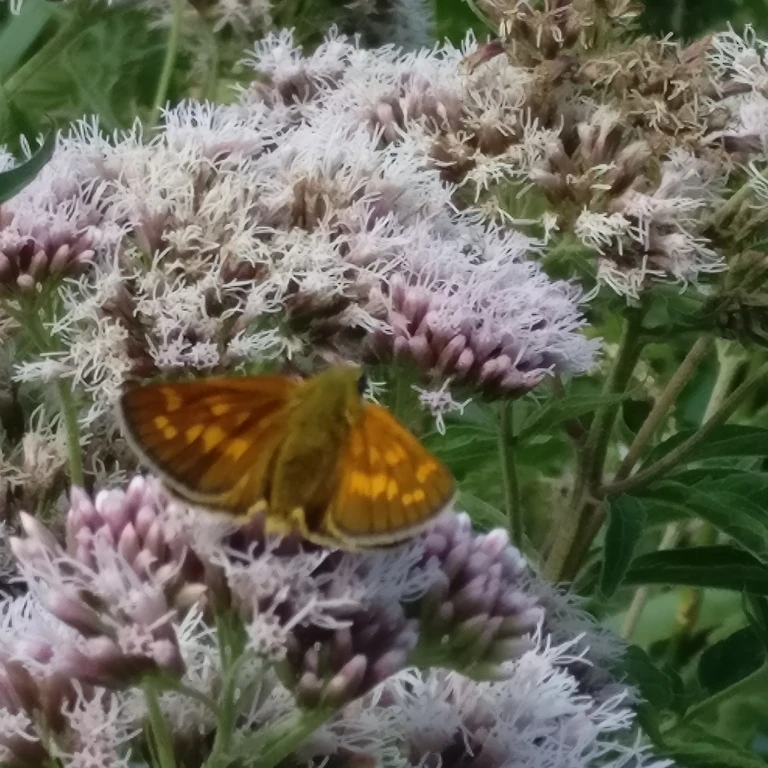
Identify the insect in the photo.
Ochlodes sylvanus (also Ochlodes venata)
